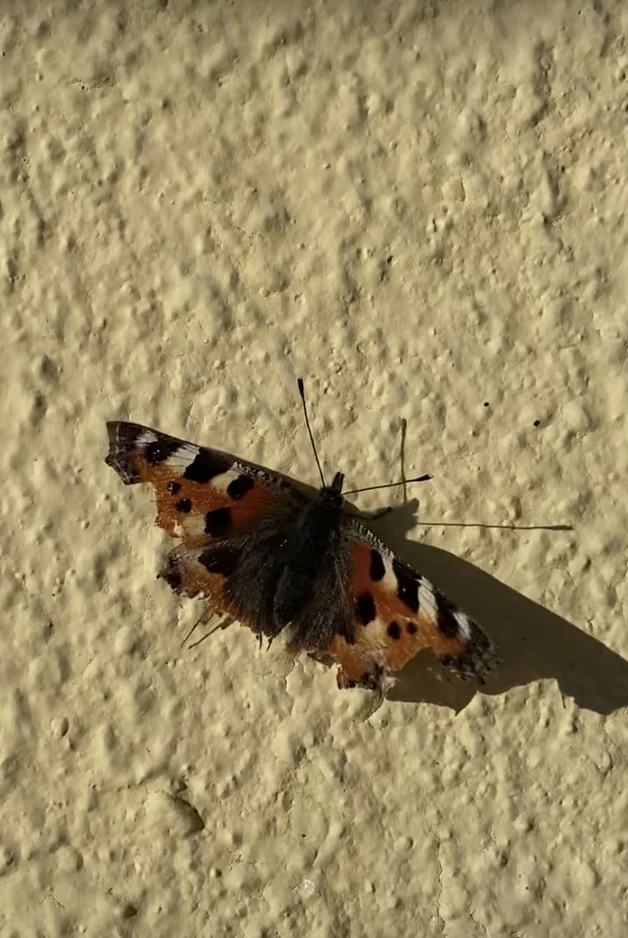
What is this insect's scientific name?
Aglais urticae
